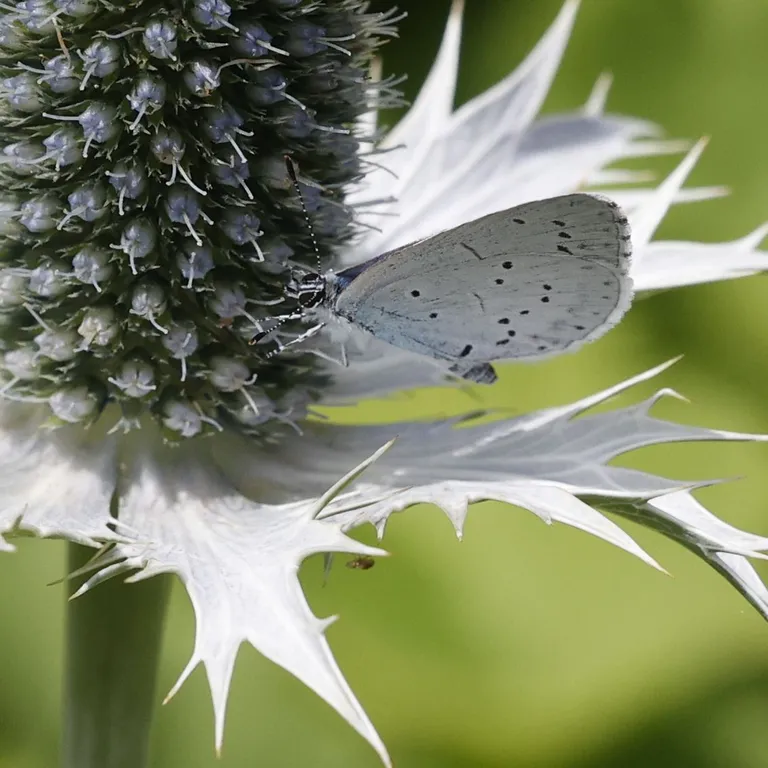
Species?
Celastrina argiolus
